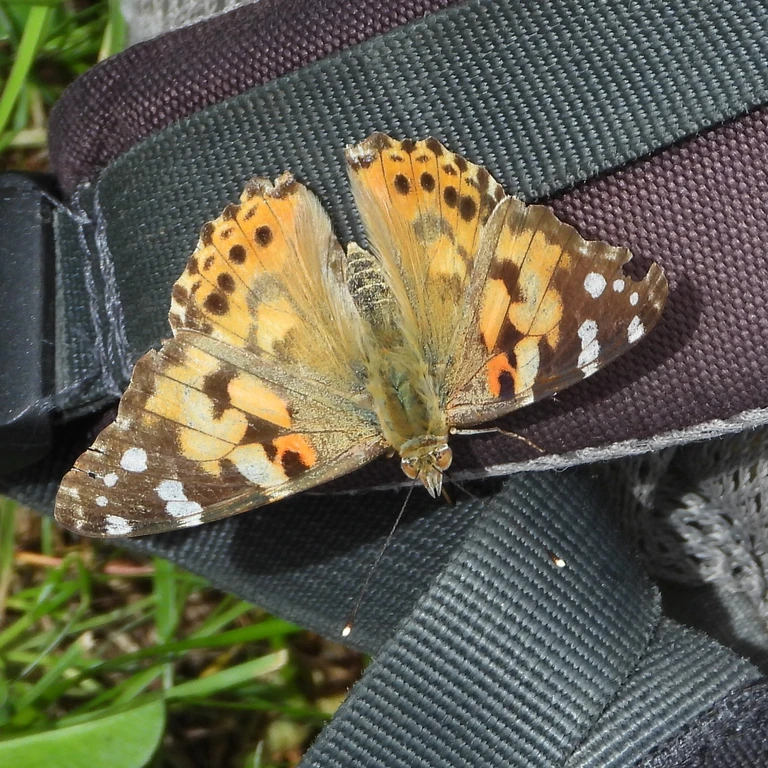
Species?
Vanessa cardui
